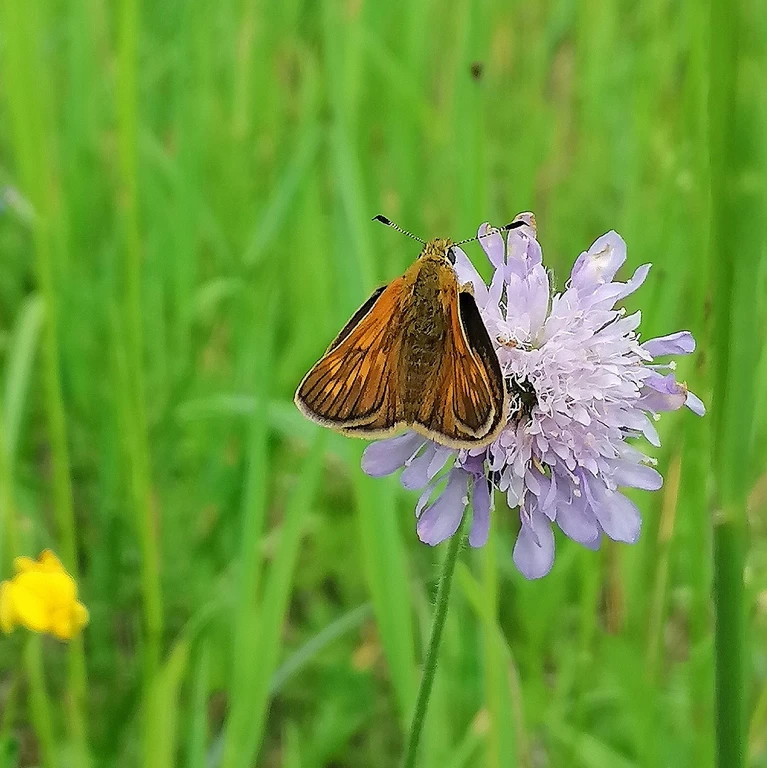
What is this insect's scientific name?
Ochlodes sylvanus (also Ochlodes venata)
